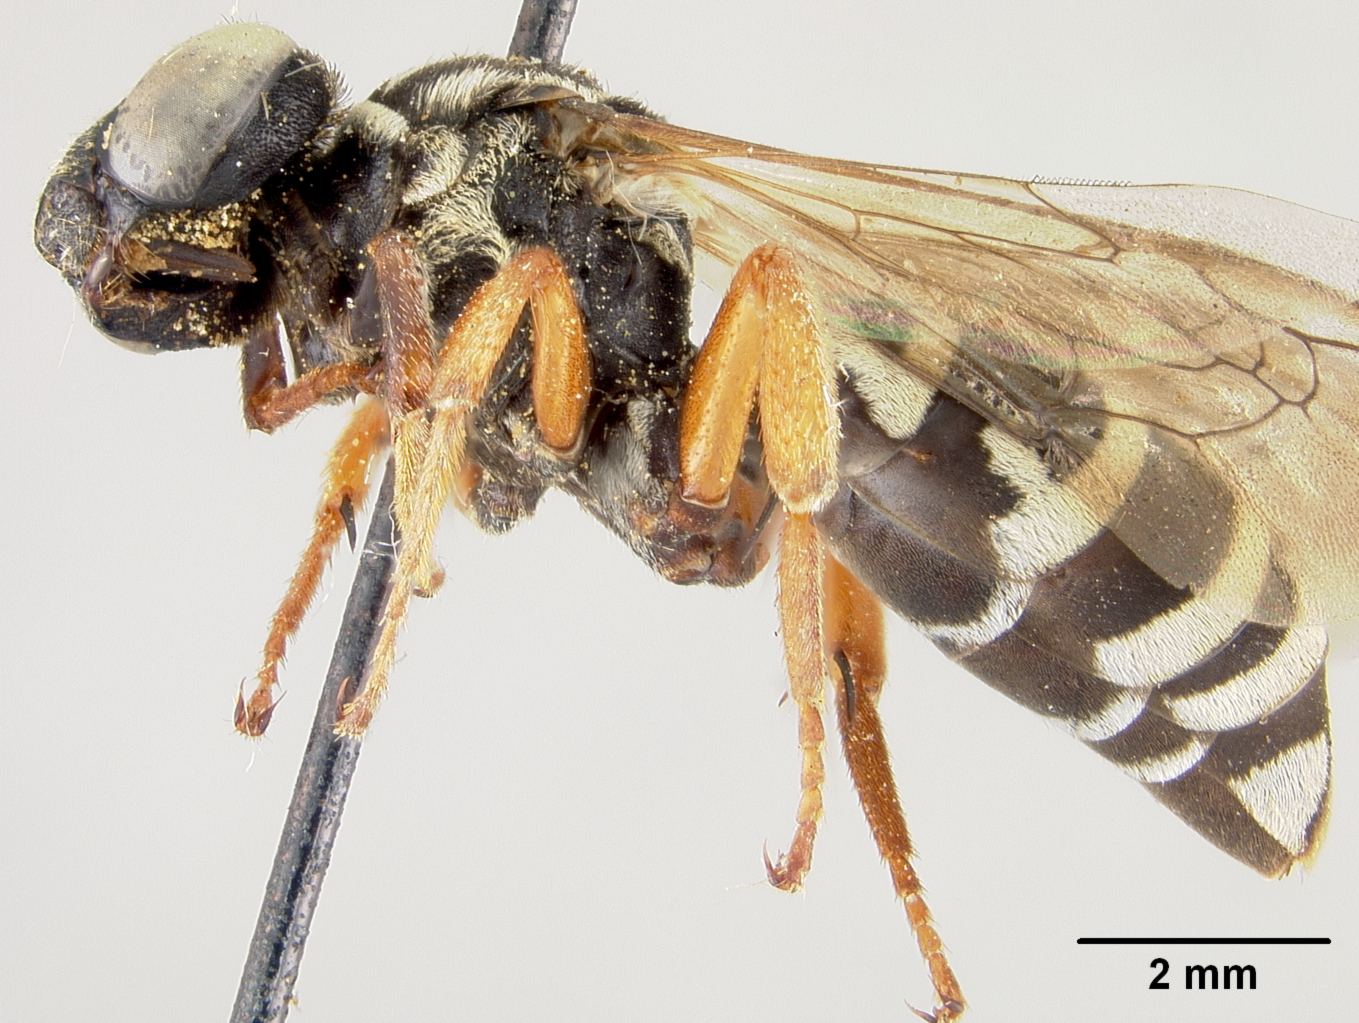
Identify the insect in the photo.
Triepeolus medusa
